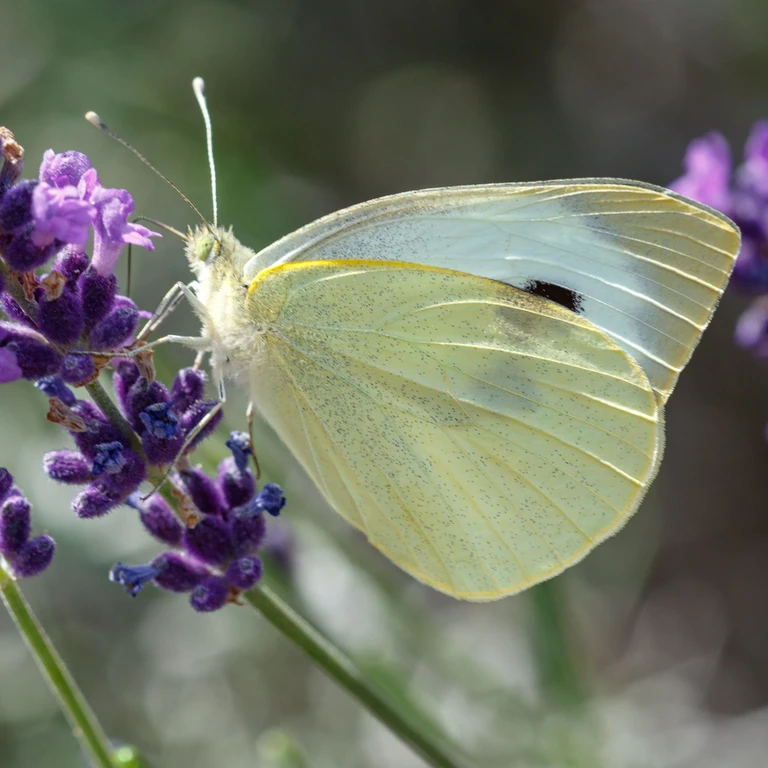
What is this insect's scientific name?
Pieris brassicae
